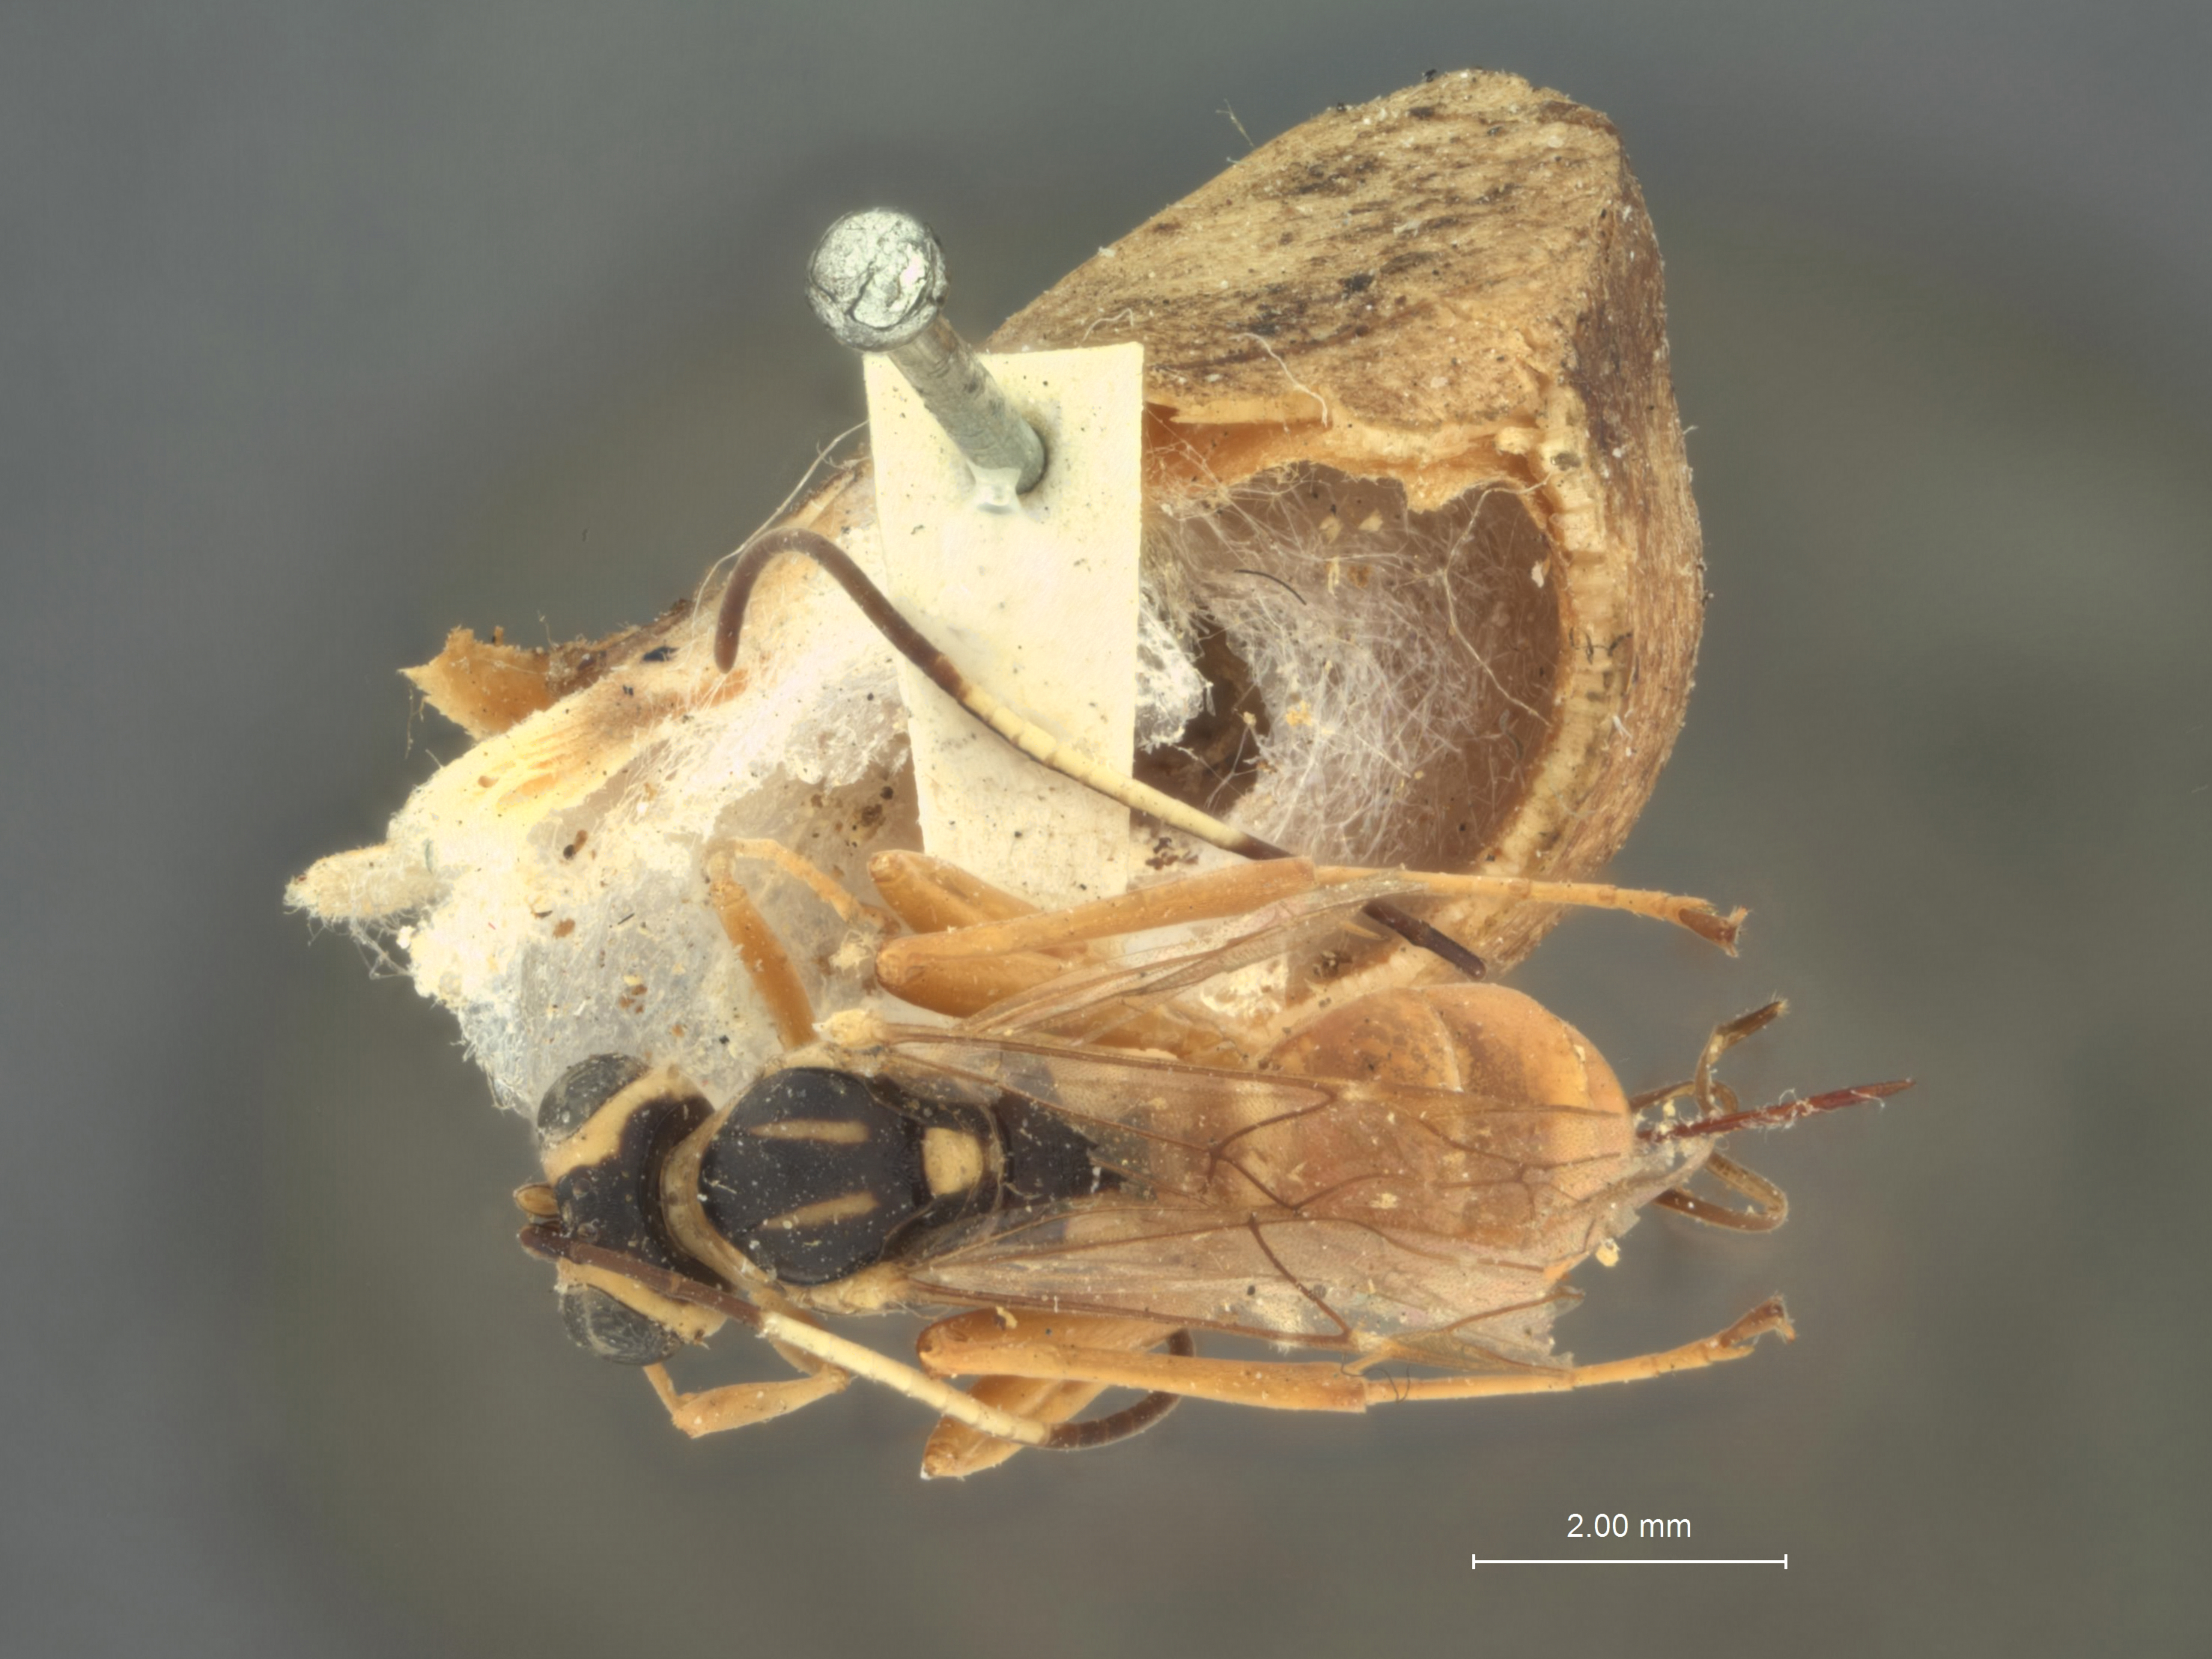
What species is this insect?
Cryptus caropocapsae
